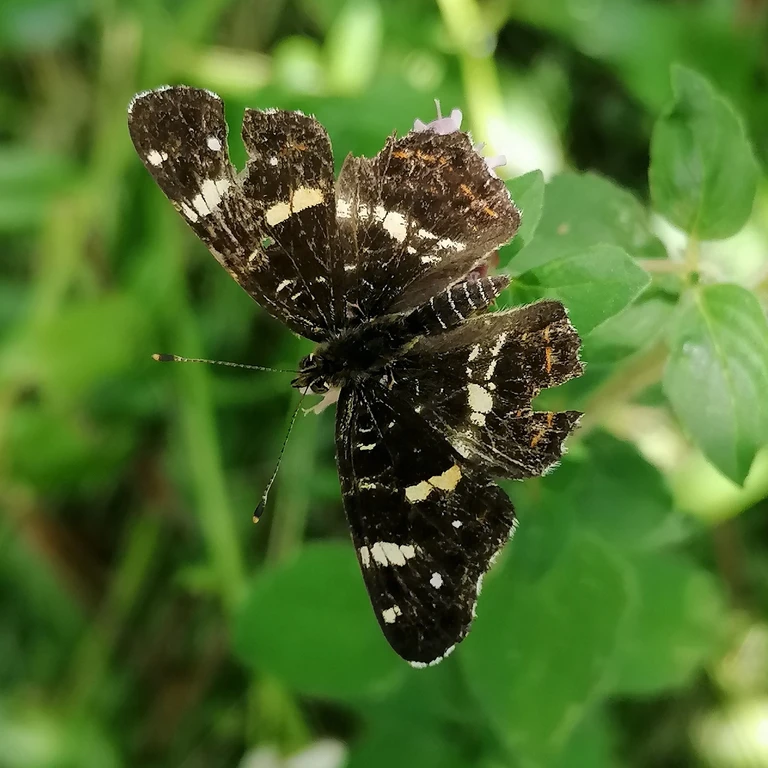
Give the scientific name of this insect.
Araschnia levana
